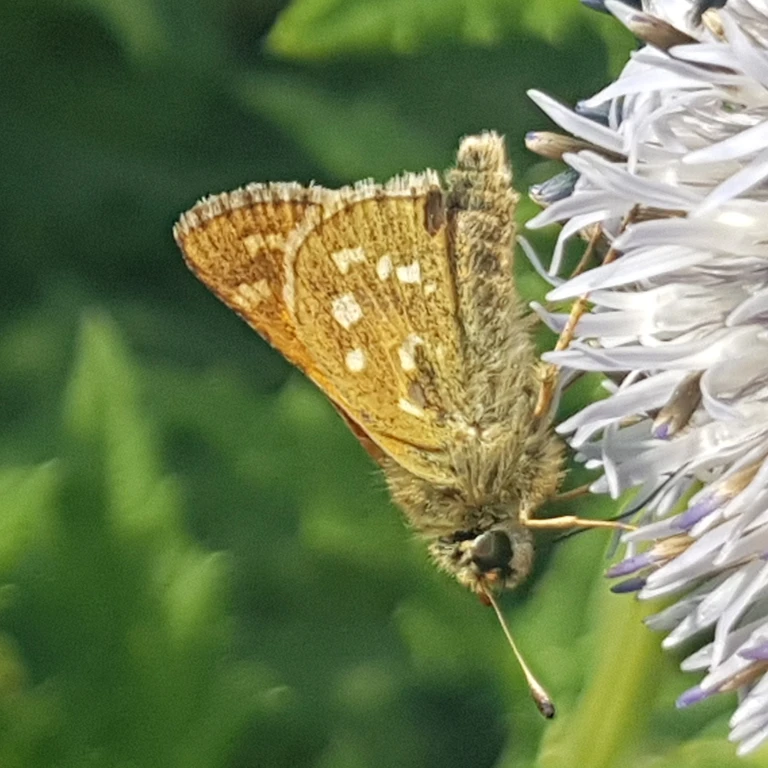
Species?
Hesperia comma
